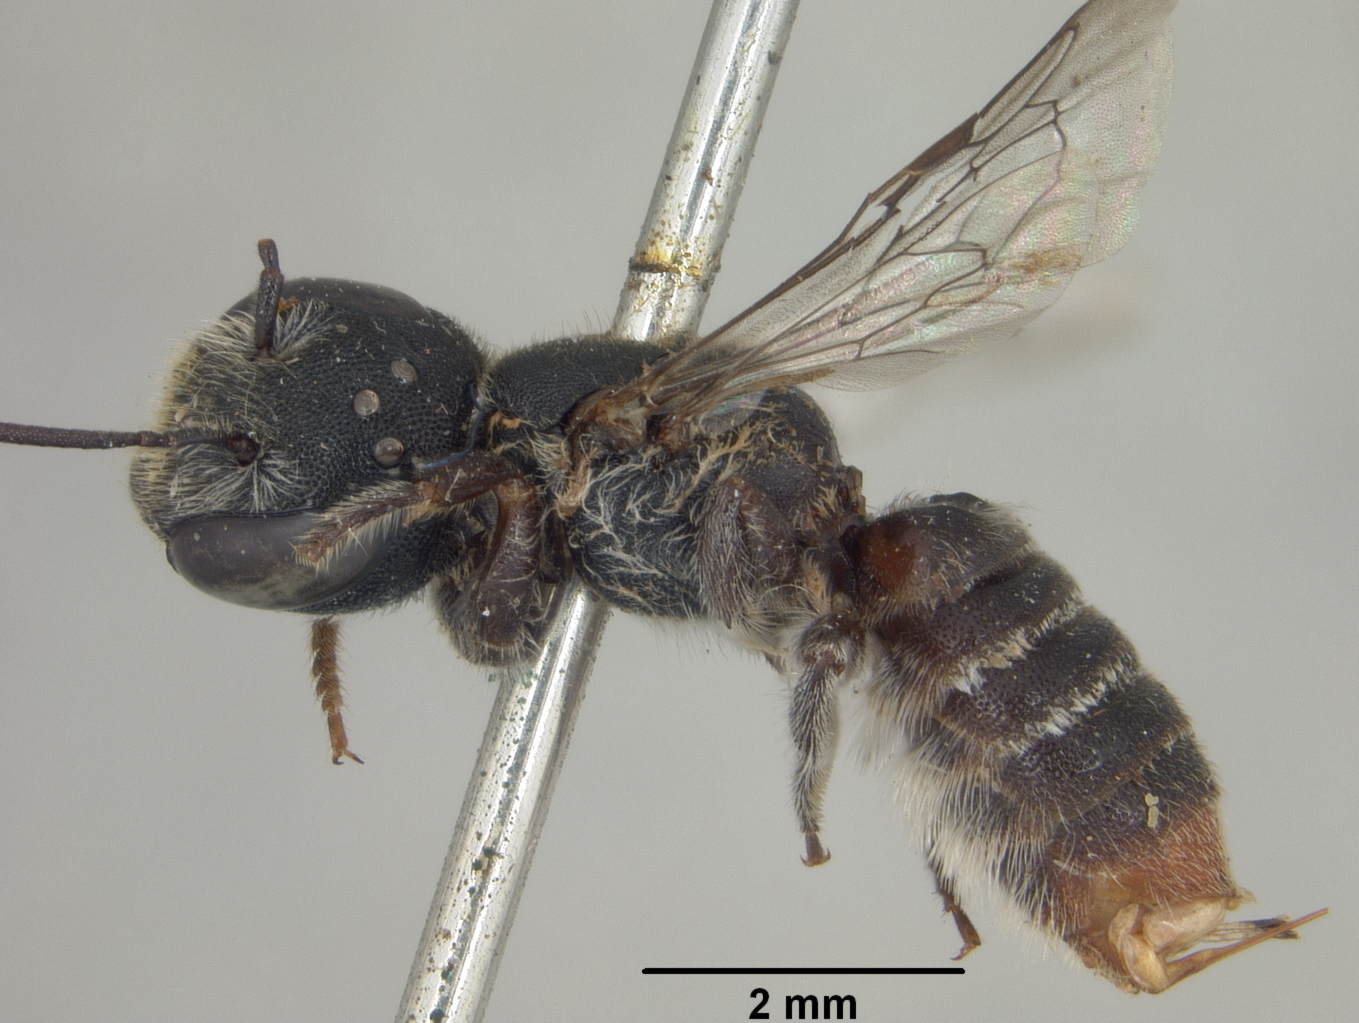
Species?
Megachile fultoni
